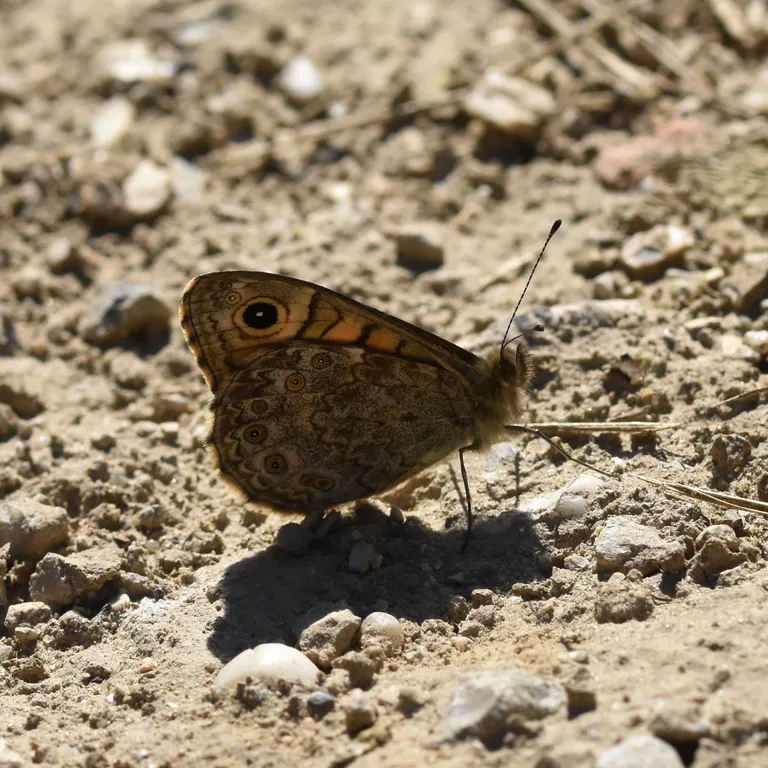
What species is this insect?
Lasiommata megera (also Pararge megera)
